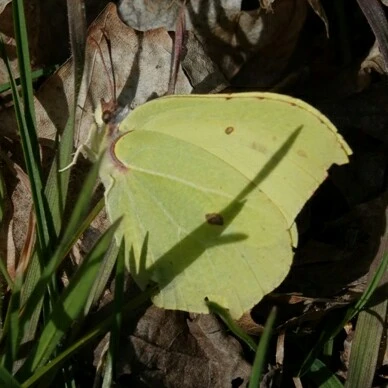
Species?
Gonepteryx rhamni
